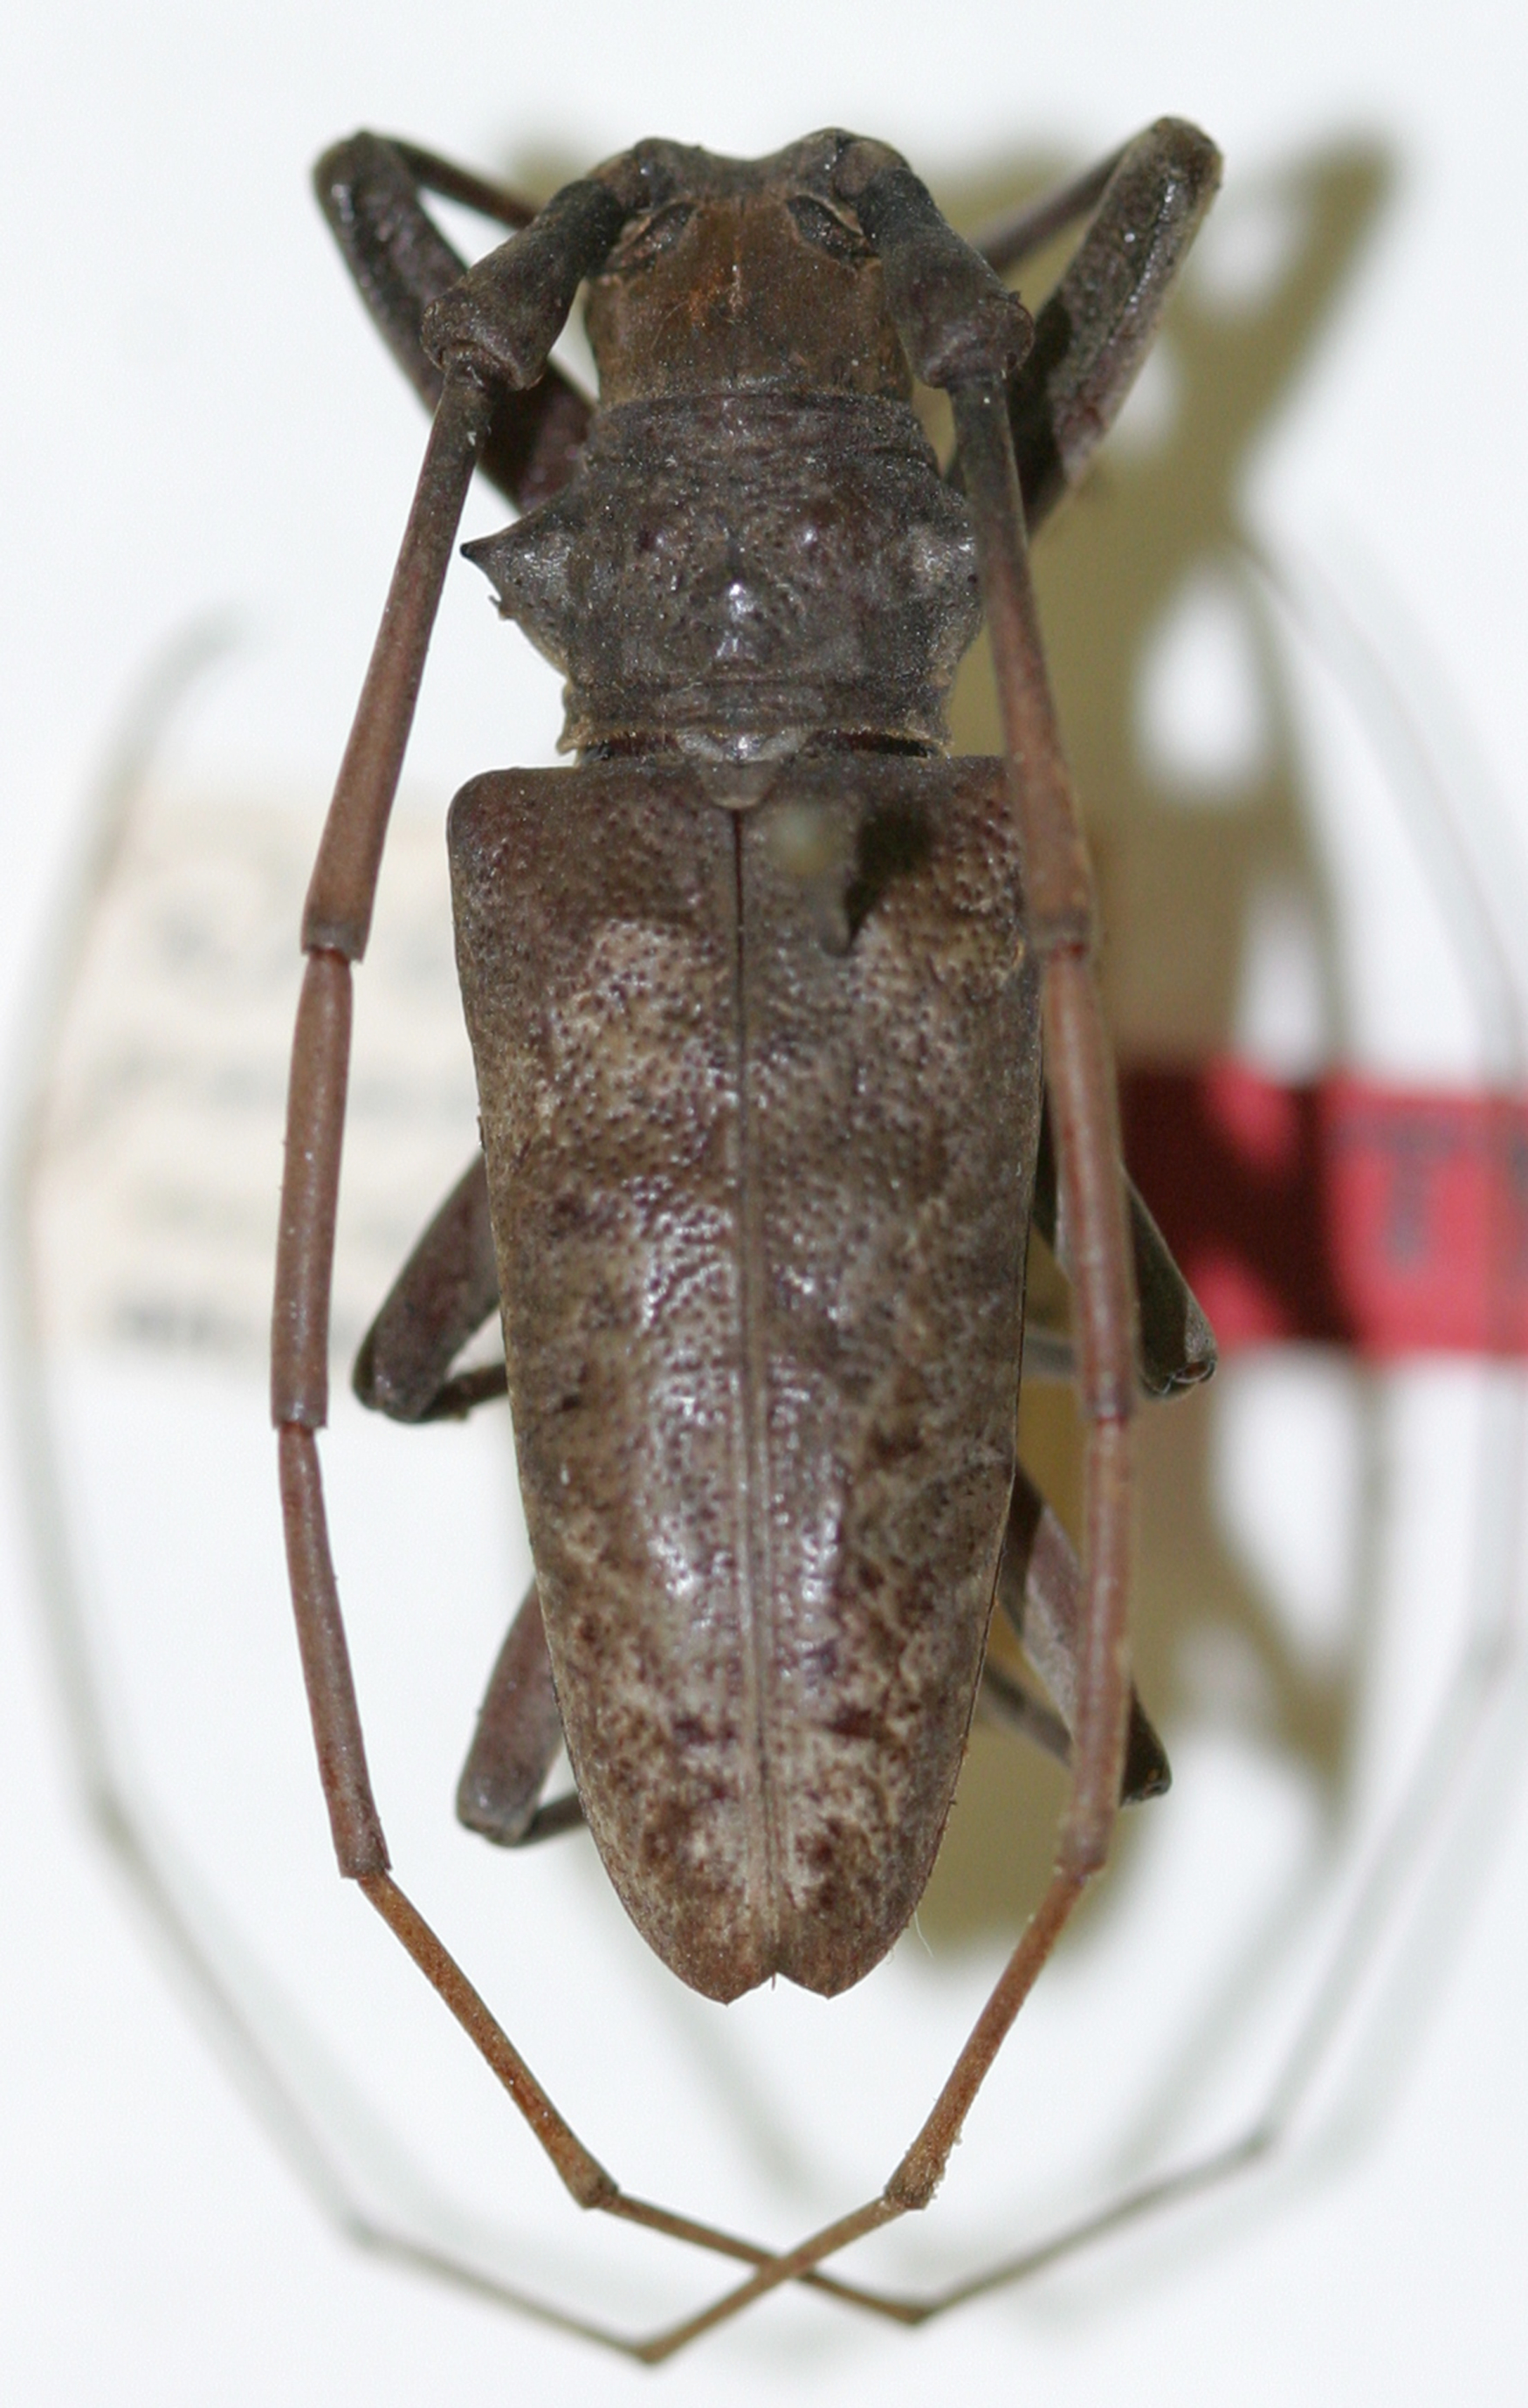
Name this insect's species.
Dihammus grossescapus (also Acalolepta grossescapus)
